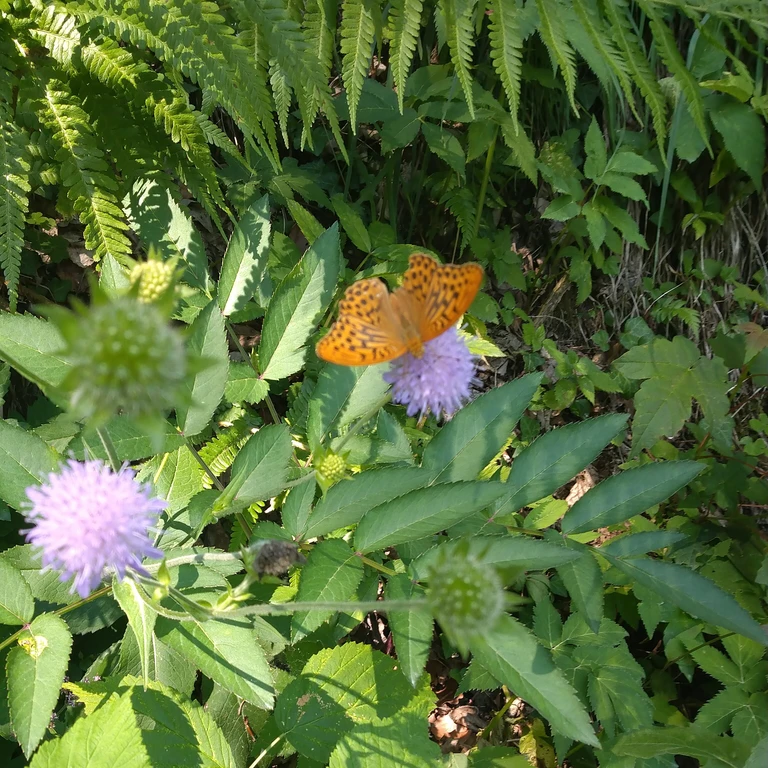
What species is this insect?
Argynnis paphia
